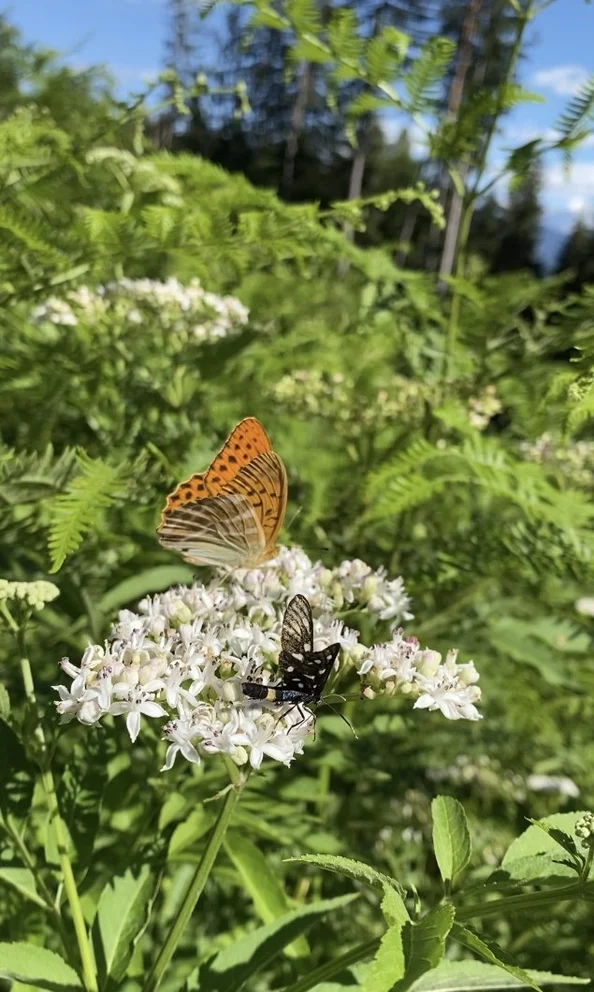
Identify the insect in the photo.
Amata phegea
